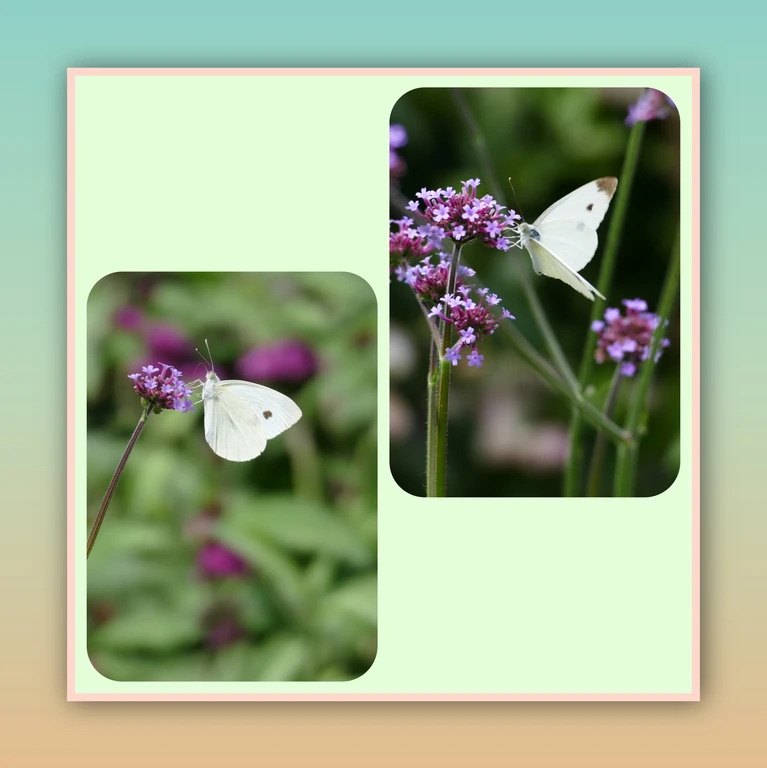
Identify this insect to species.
Pieris rapae
